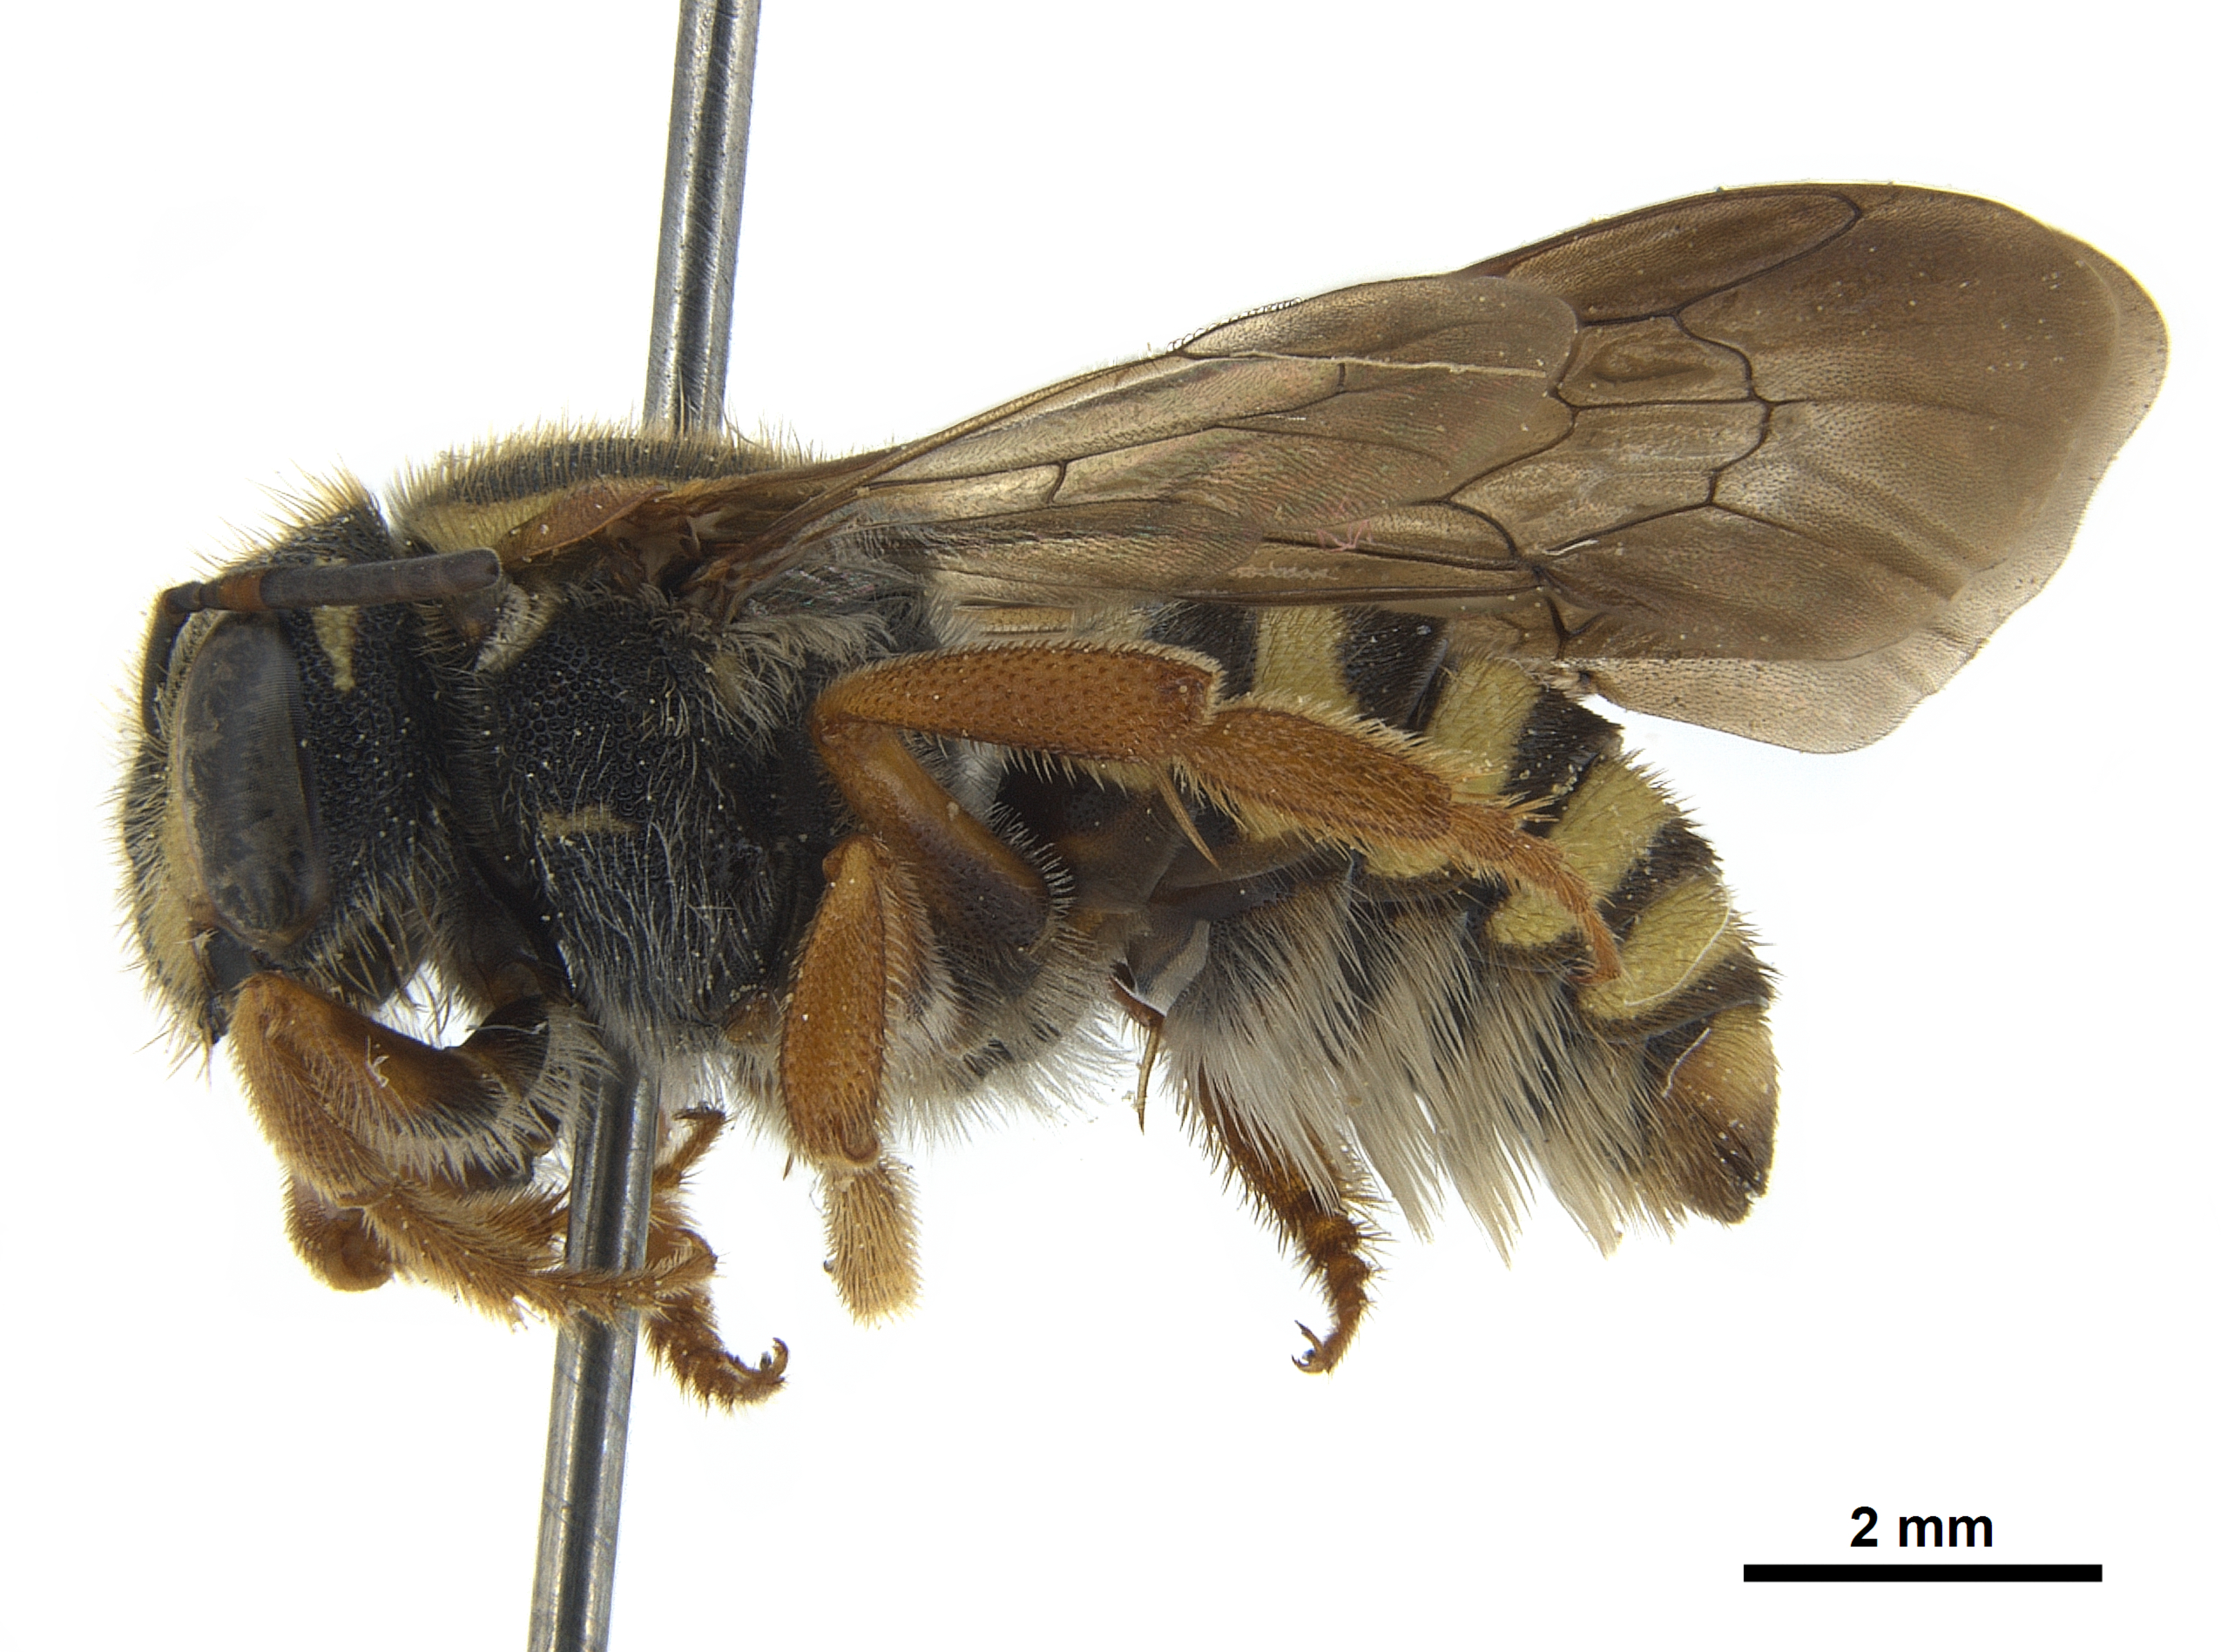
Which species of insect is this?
Paranthidium jugatorium
